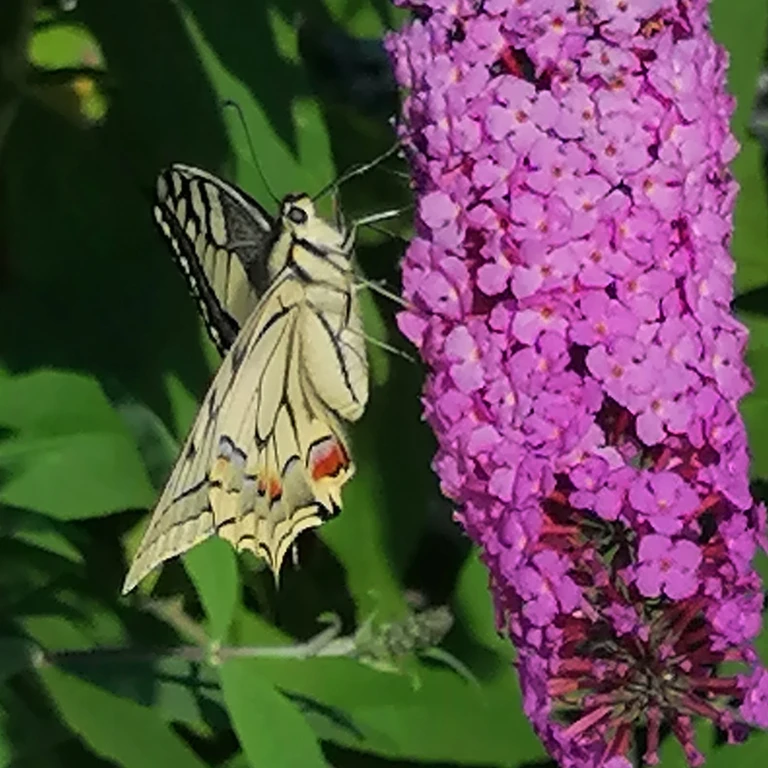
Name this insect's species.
Papilio machaon
